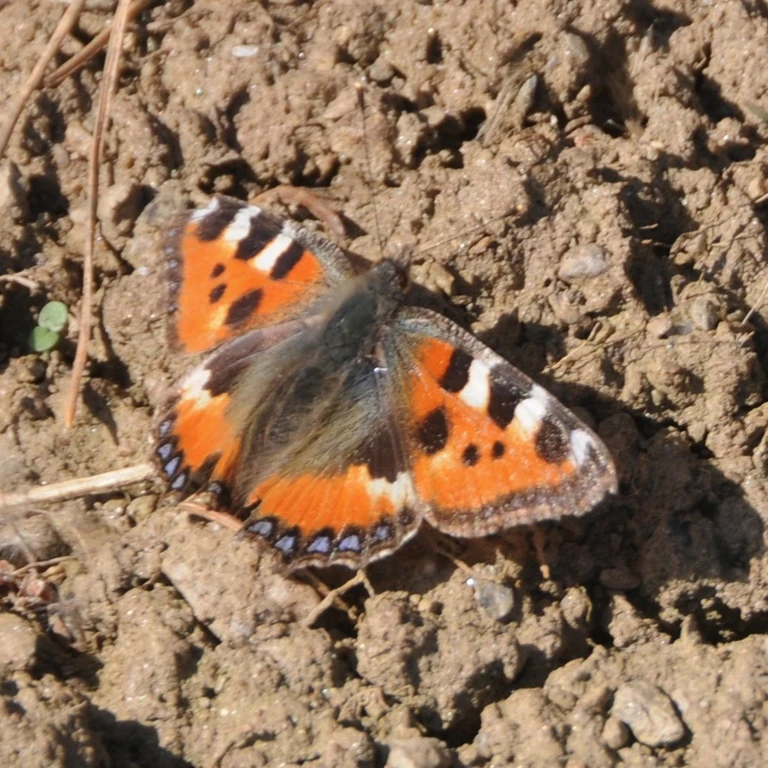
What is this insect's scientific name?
Aglais urticae
